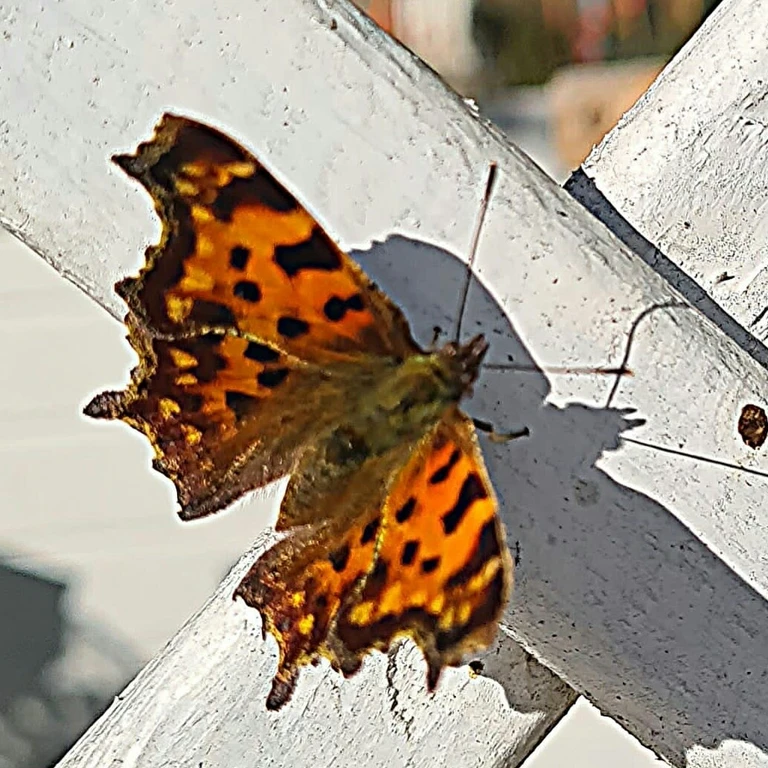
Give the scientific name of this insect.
Polygonia c-album
